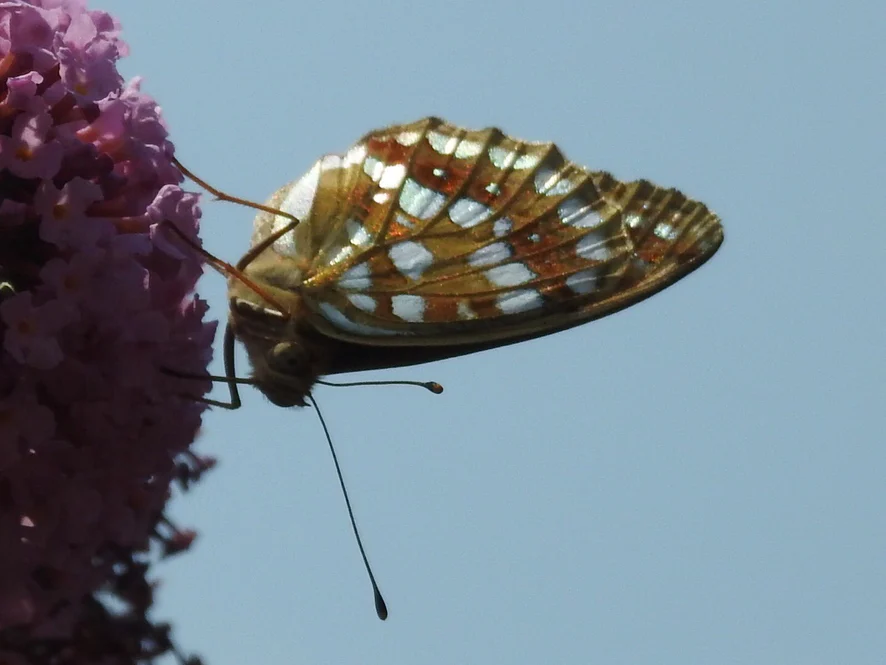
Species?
Fabriciana adippe
